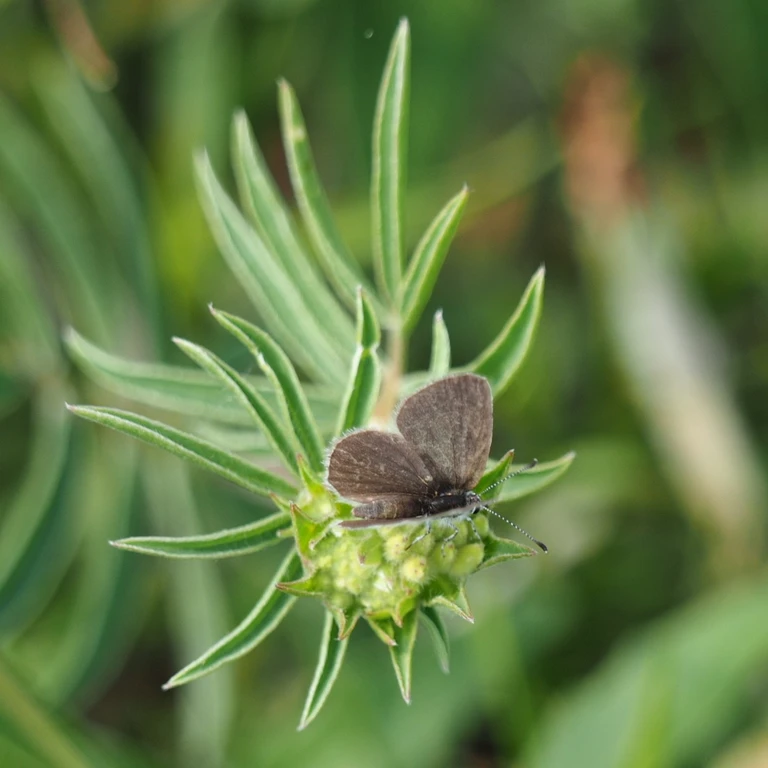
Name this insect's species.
Cupido minimus
